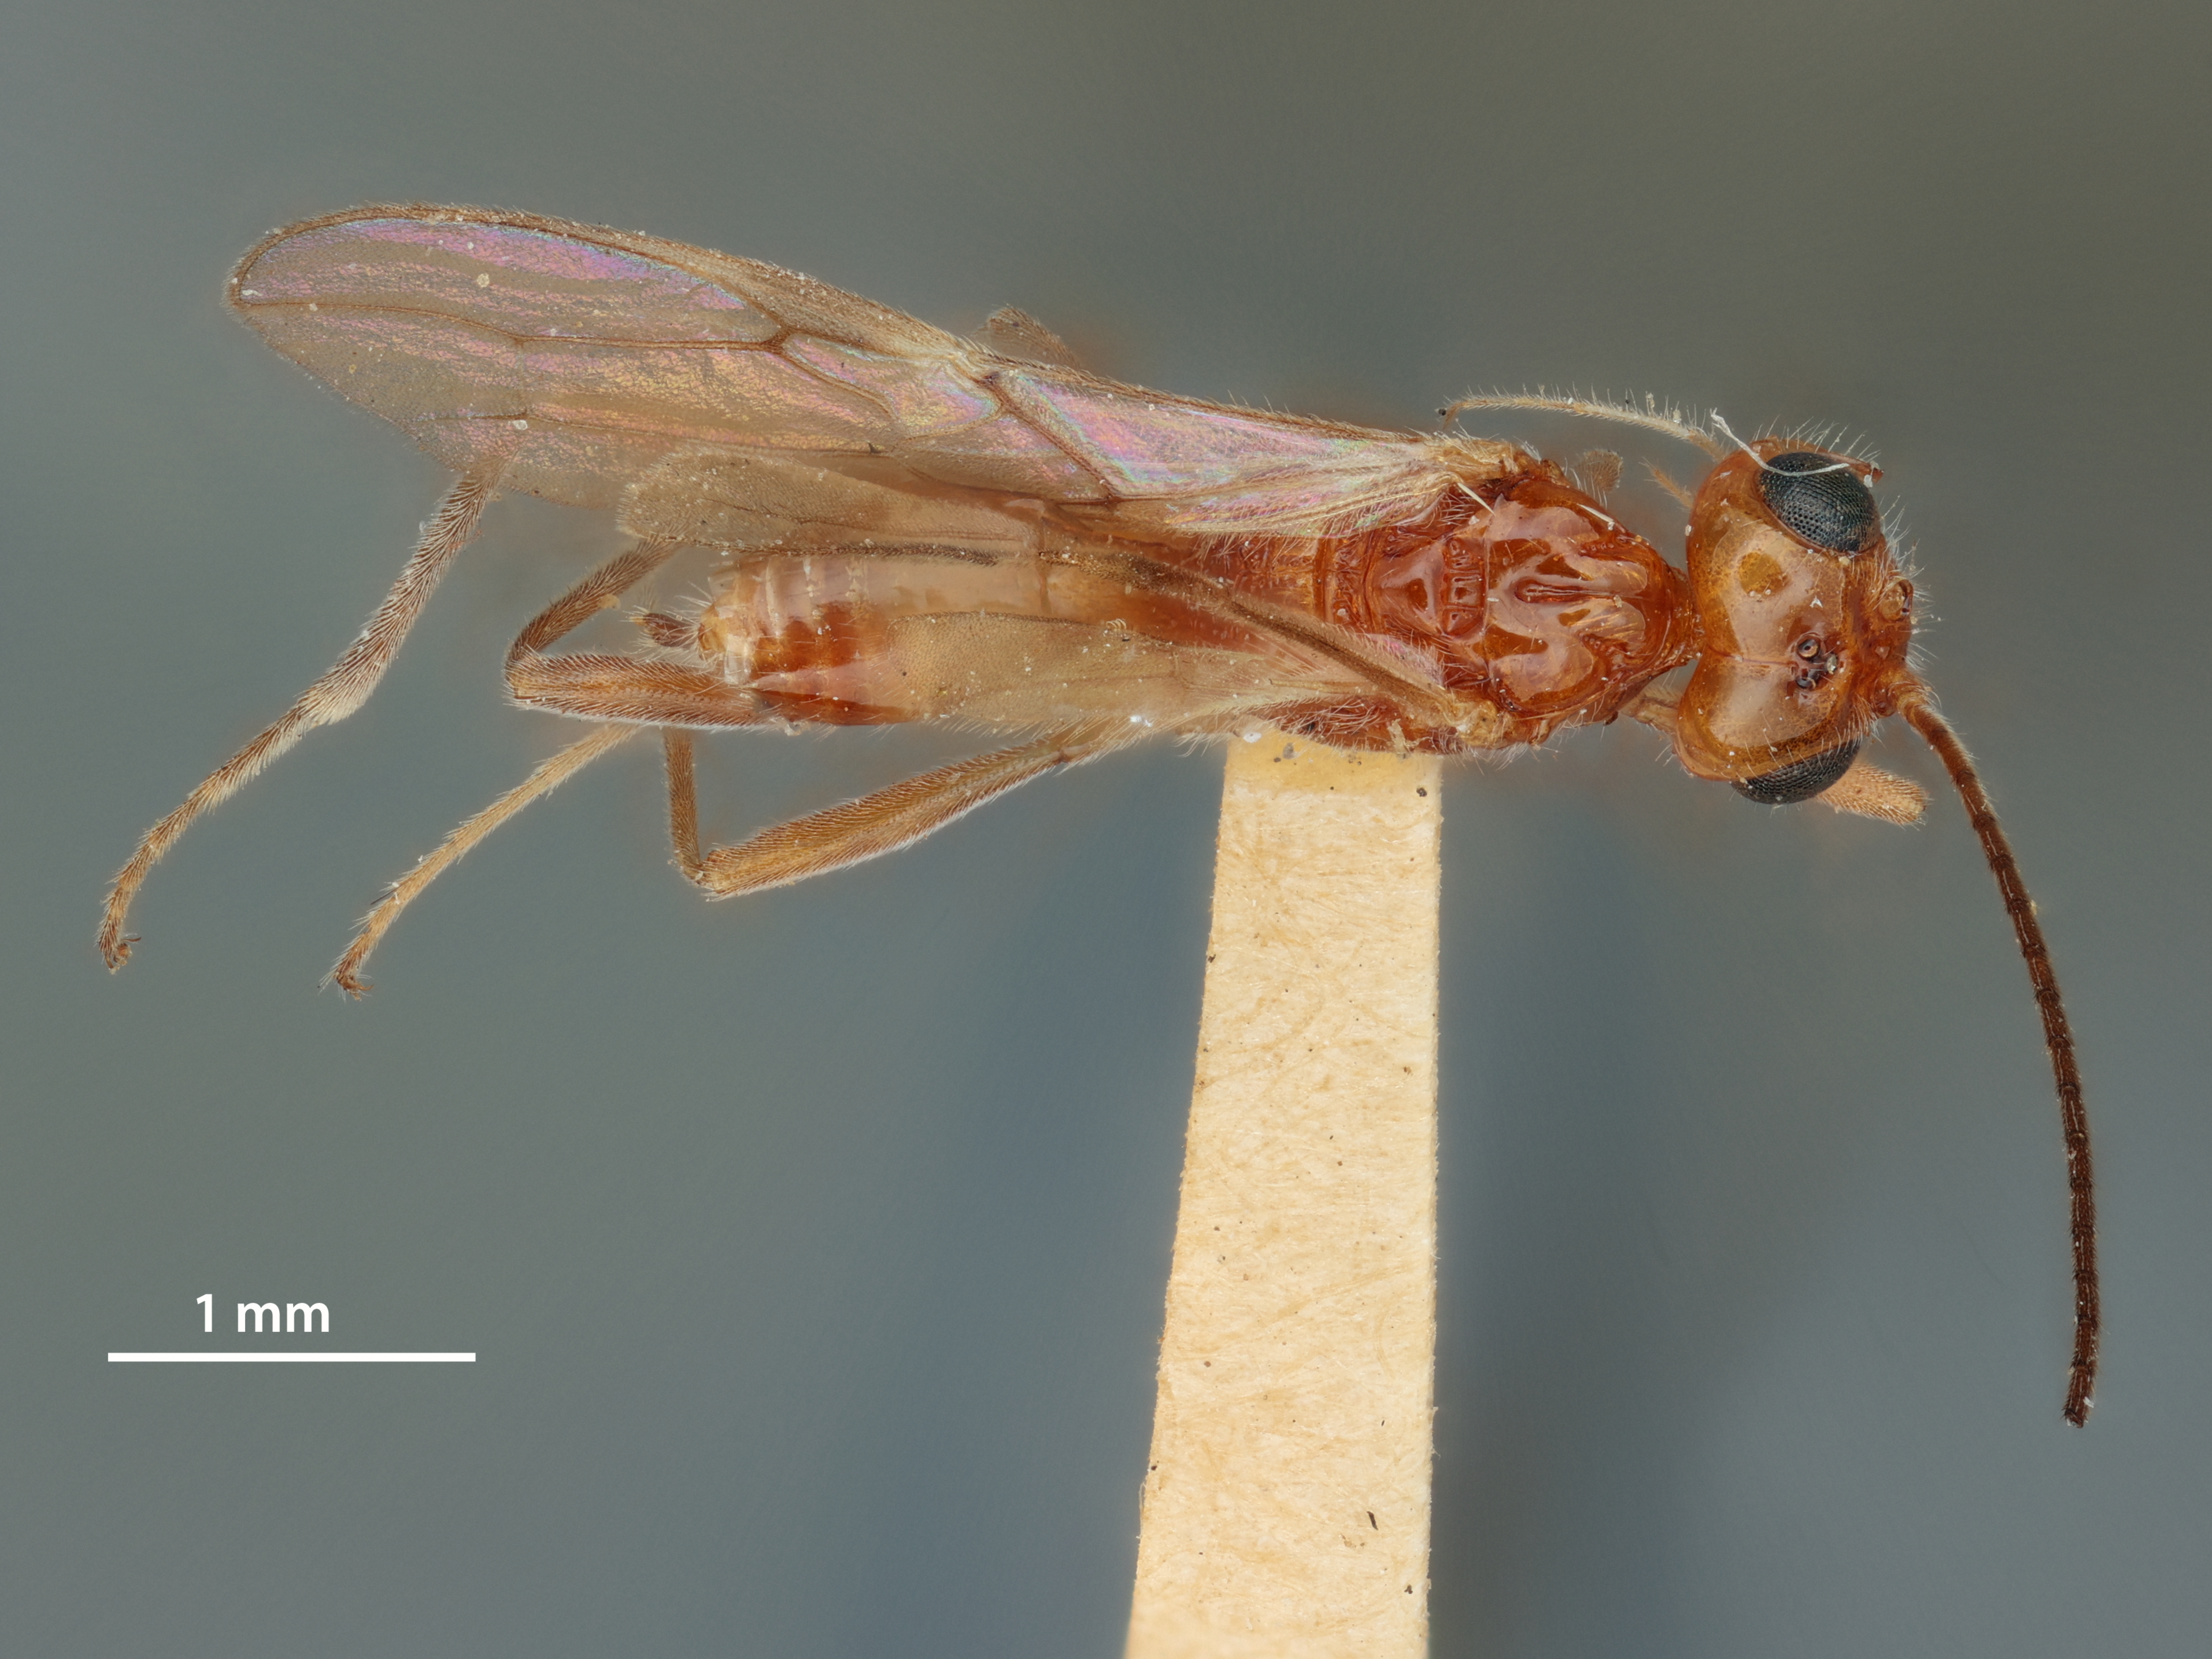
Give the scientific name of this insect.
Phaenocarpa ultima
